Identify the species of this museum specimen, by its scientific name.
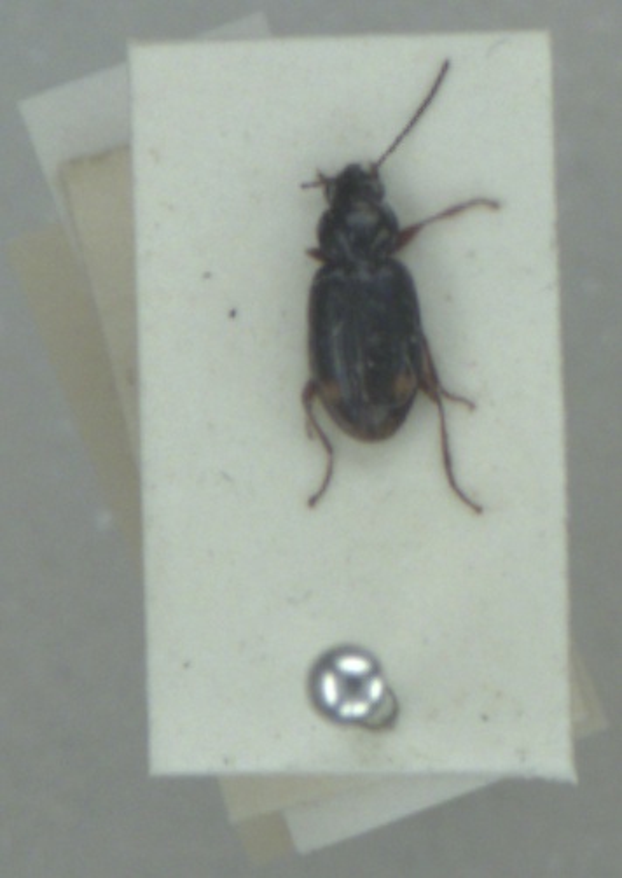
Bembidion biguttatum
